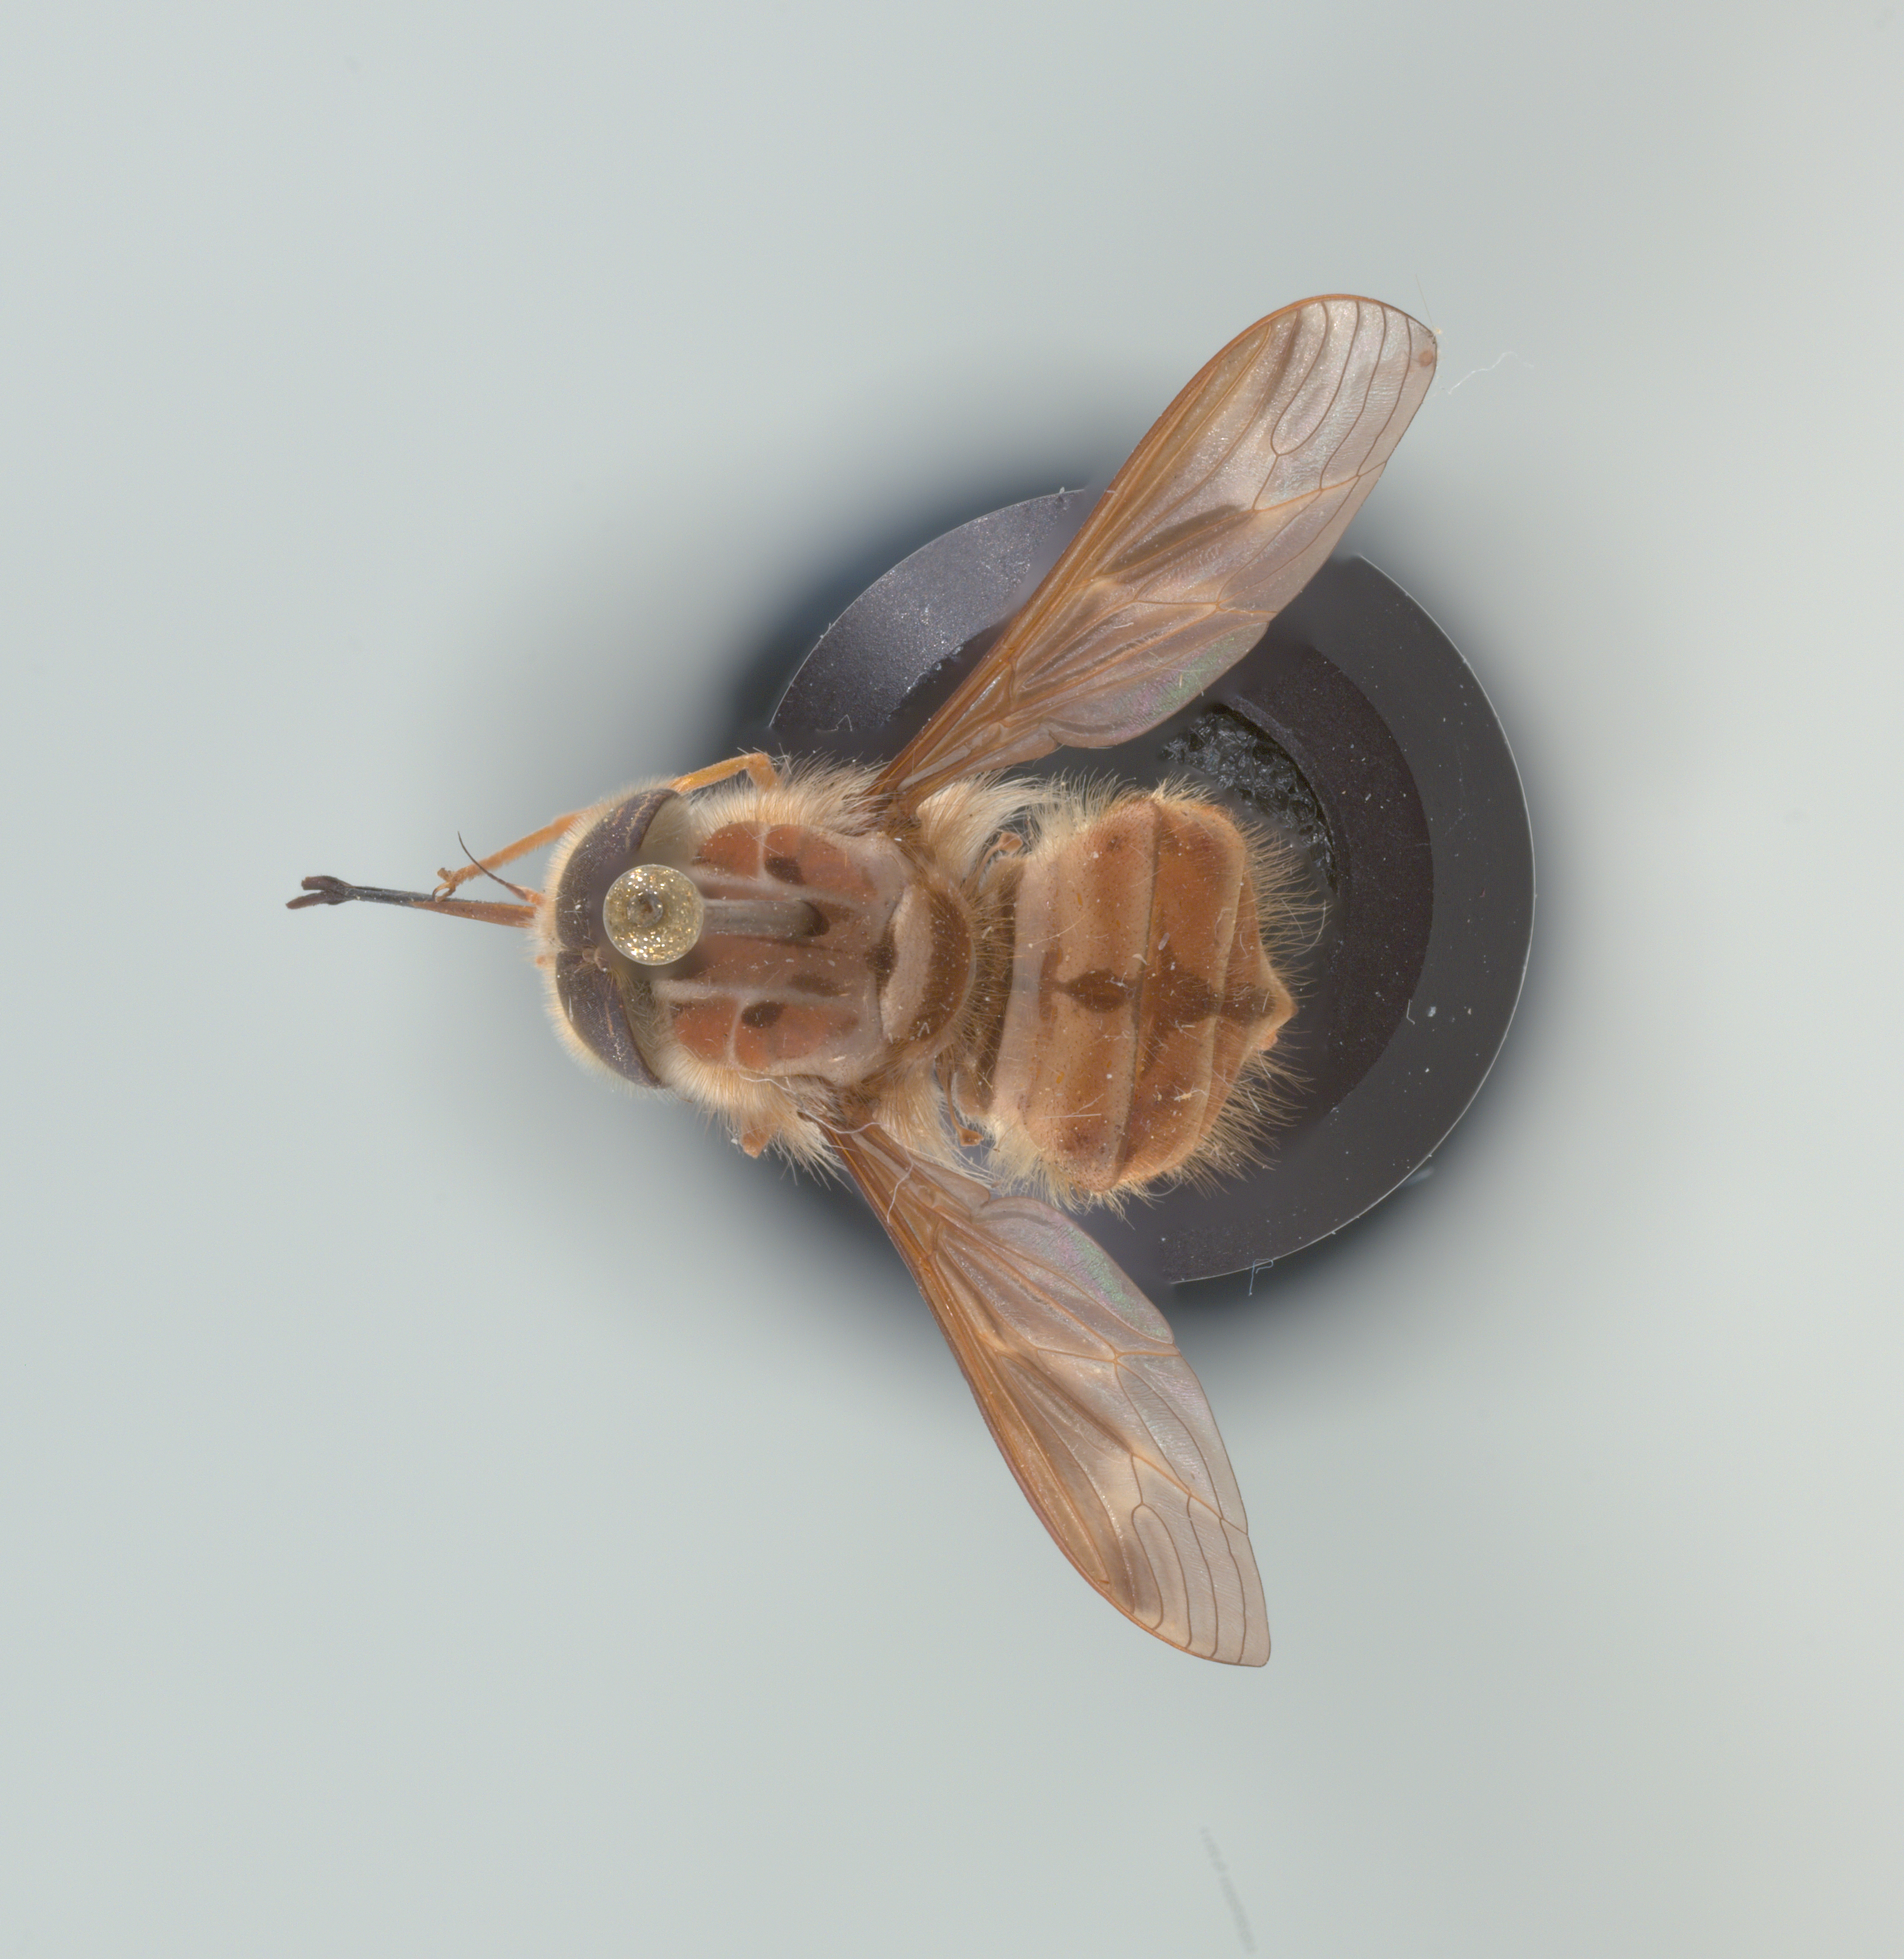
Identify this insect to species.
Hirmoneura nubipennis (also Trichophthalma nubipennis)
